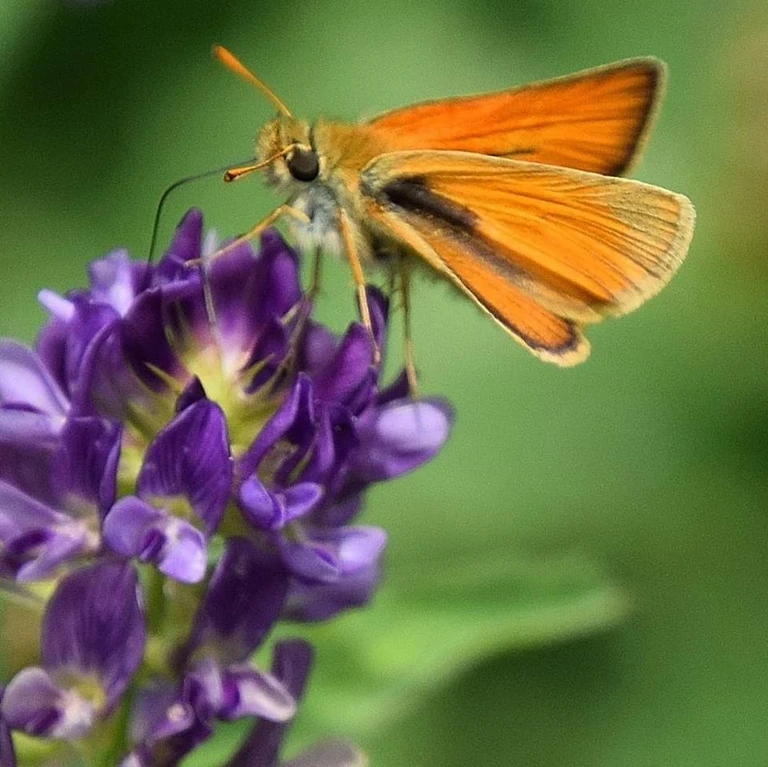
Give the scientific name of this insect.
Thymelicus sylvestris
